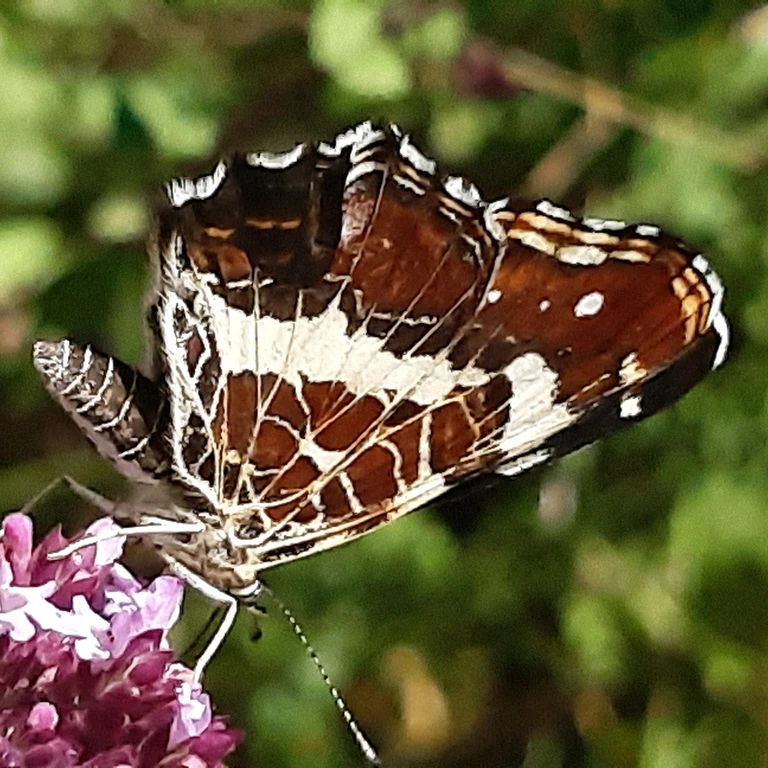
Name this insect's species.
Araschnia levana
